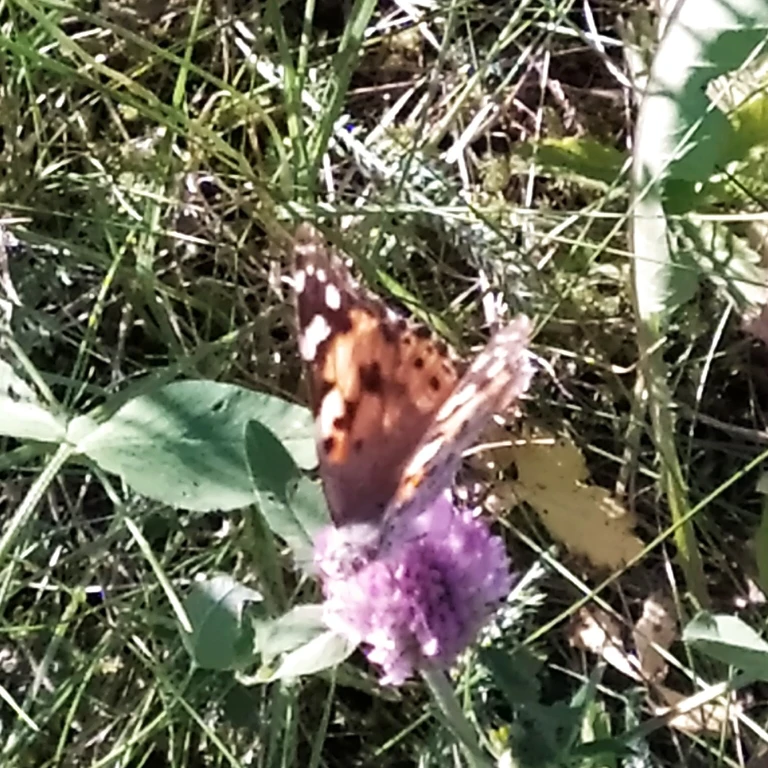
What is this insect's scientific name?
Vanessa cardui
